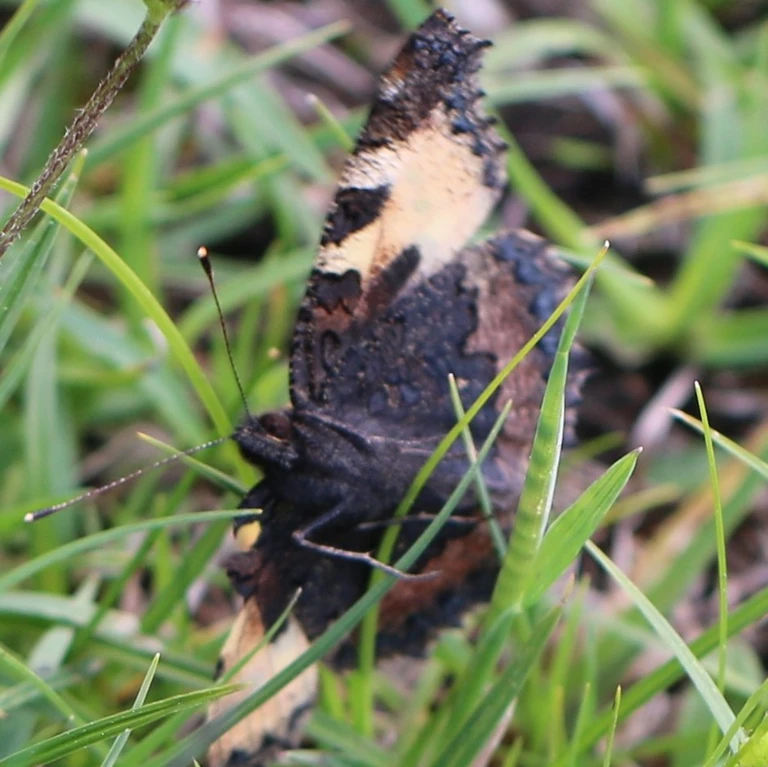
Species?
Aglais urticae
